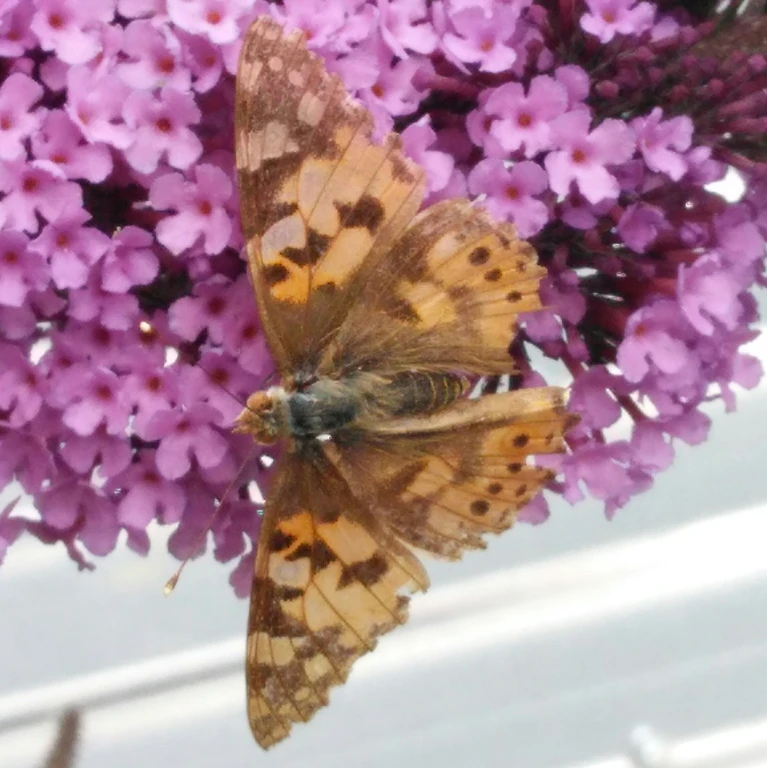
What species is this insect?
Vanessa cardui
